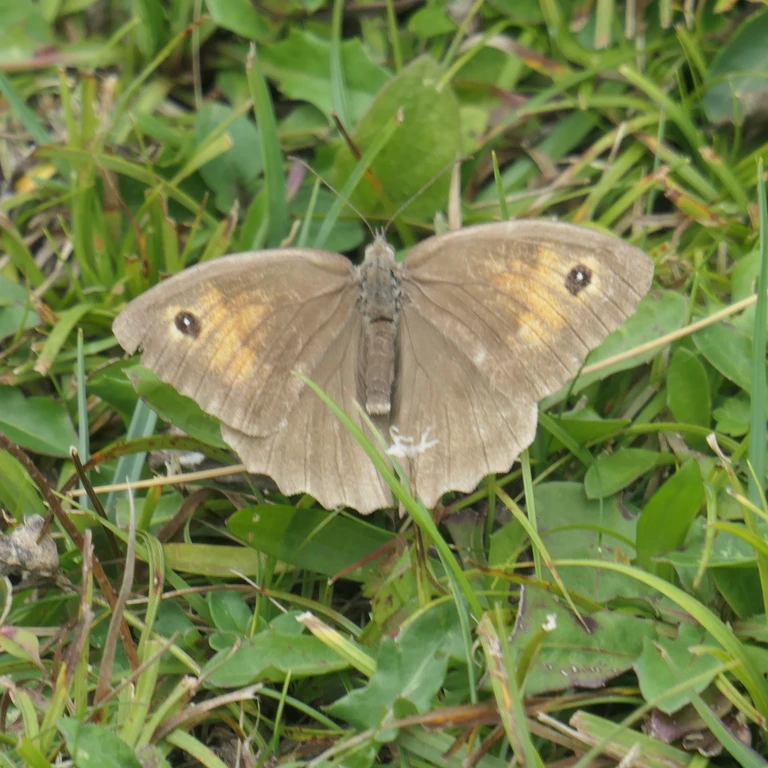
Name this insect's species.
Maniola jurtina
